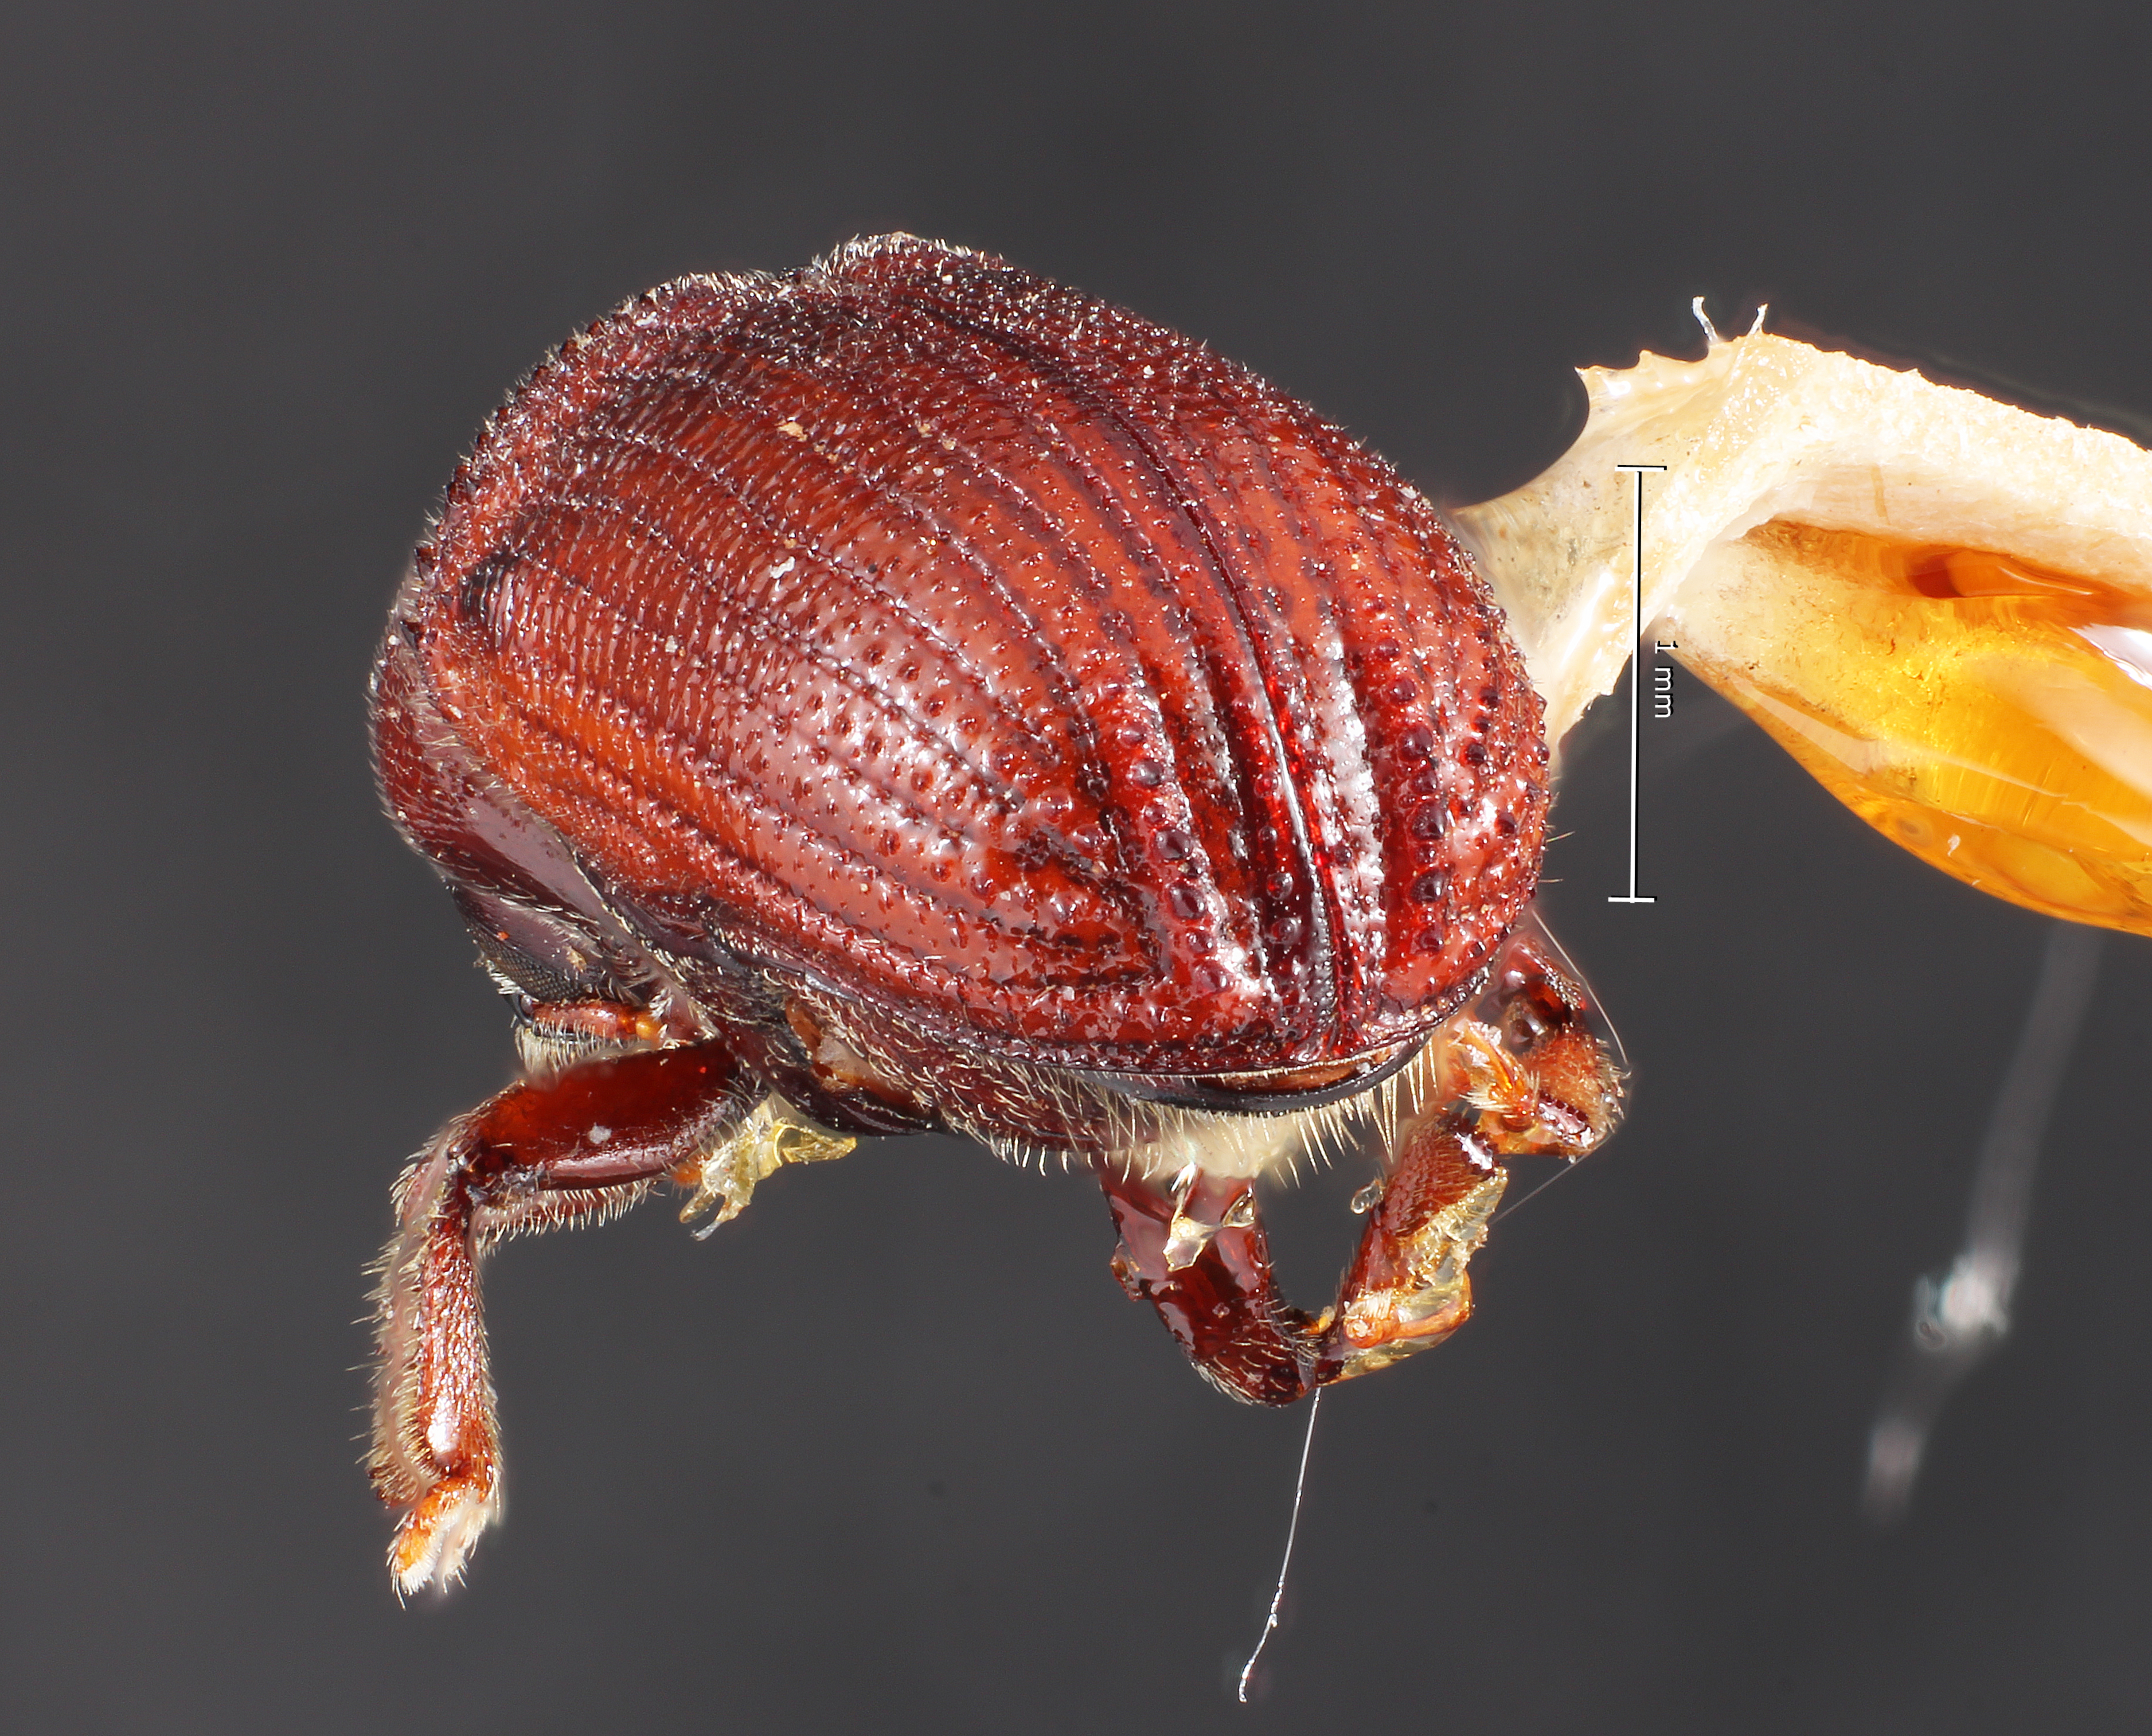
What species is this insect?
Phloeosinus sequoiae
